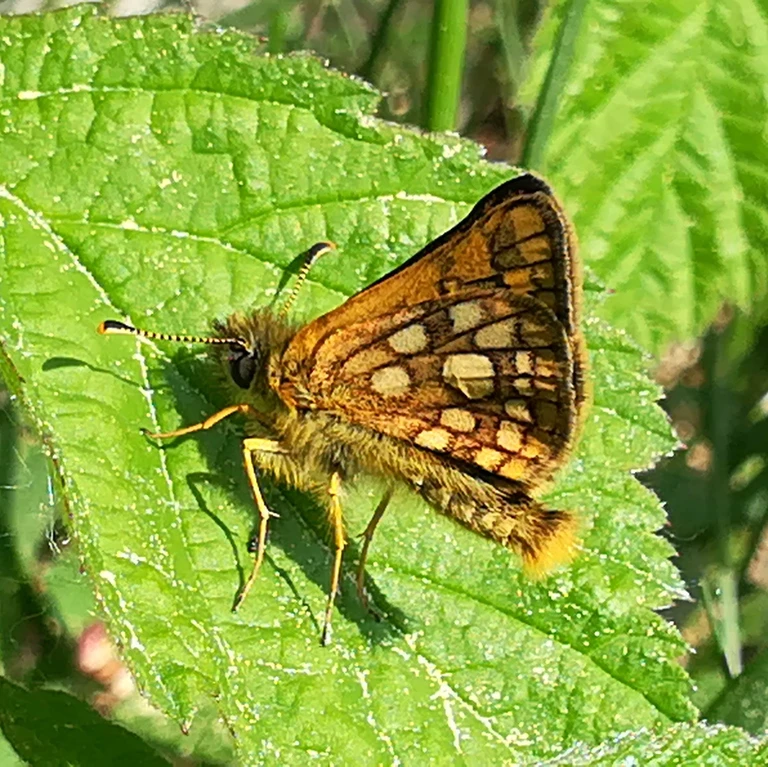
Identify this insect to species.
Carterocephalus palaemon
